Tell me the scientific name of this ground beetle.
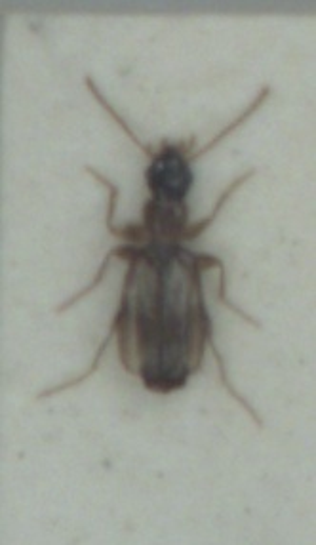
Calodromius spilotus
